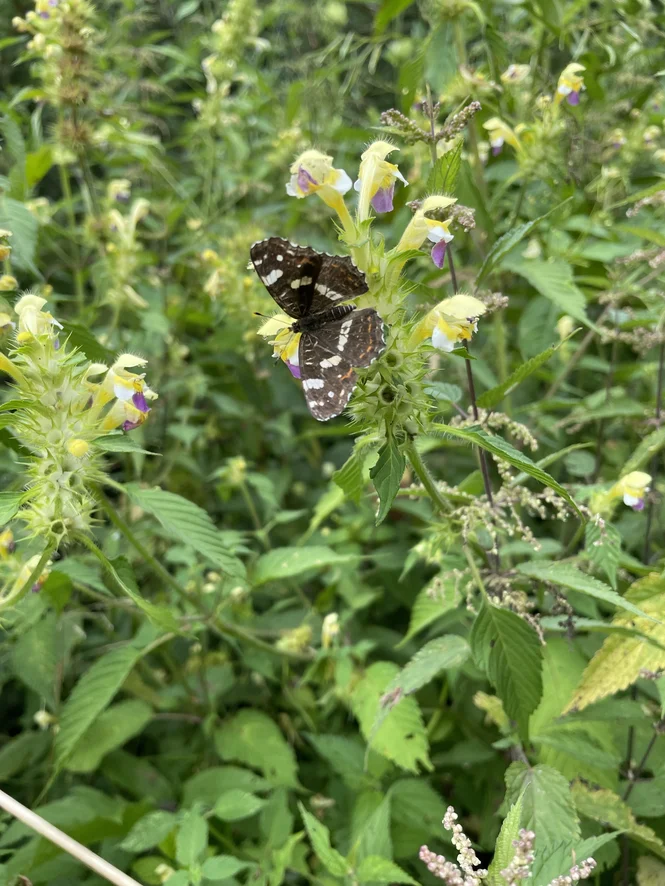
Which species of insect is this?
Araschnia levana
